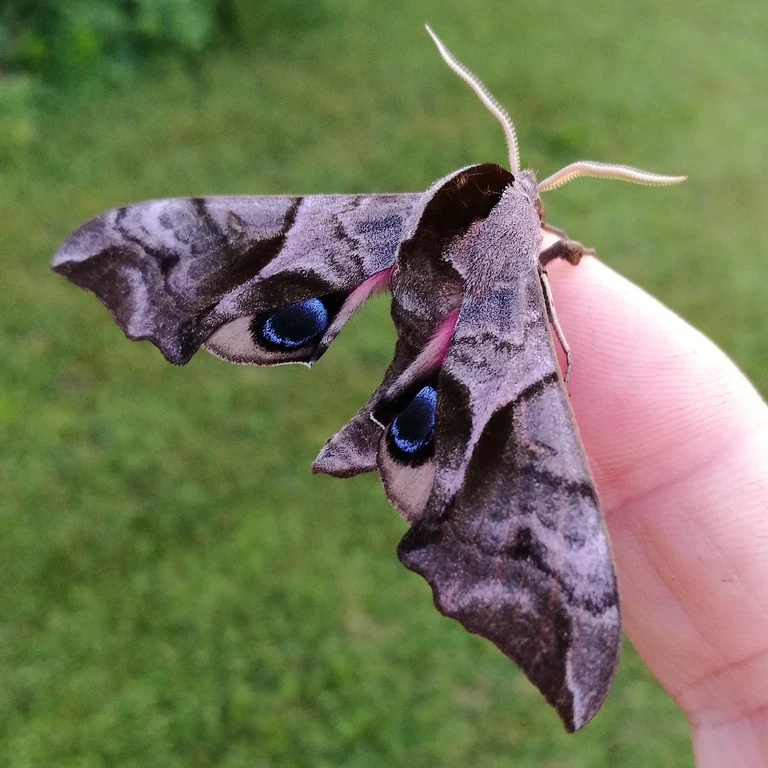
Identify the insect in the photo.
Smerinthus ocellata
